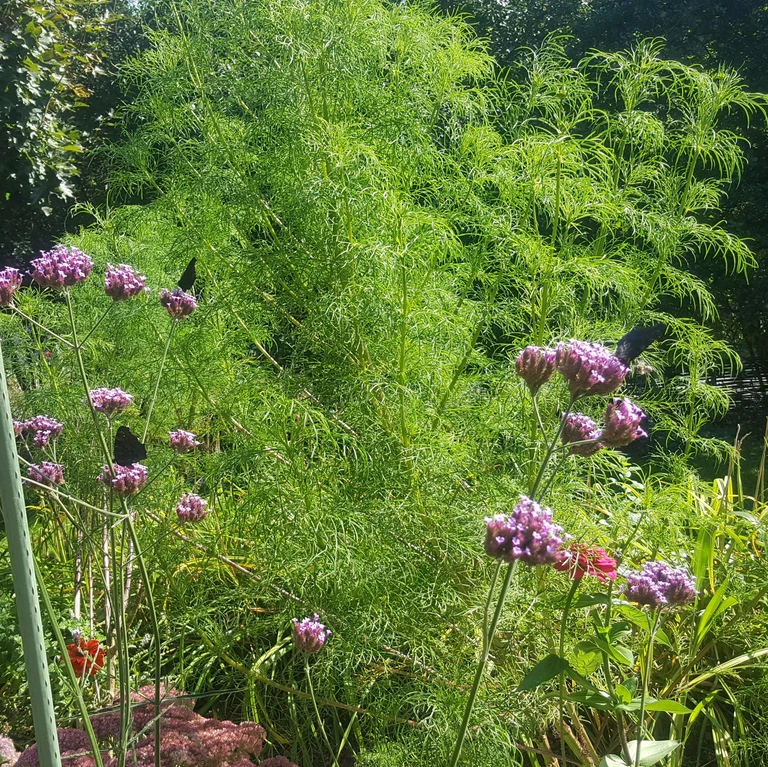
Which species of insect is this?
Aglais io
